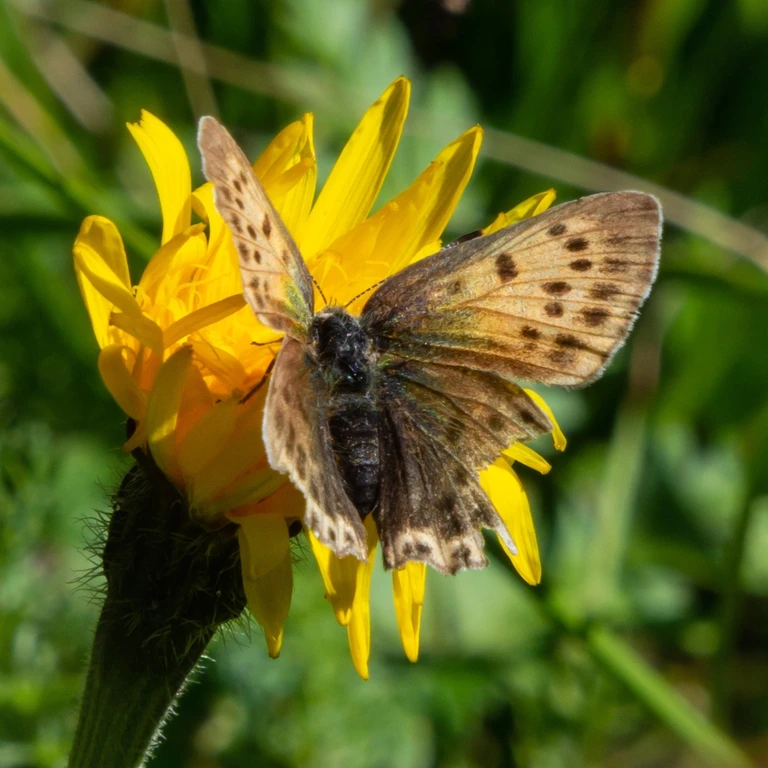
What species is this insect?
Lycaena virgaureae
